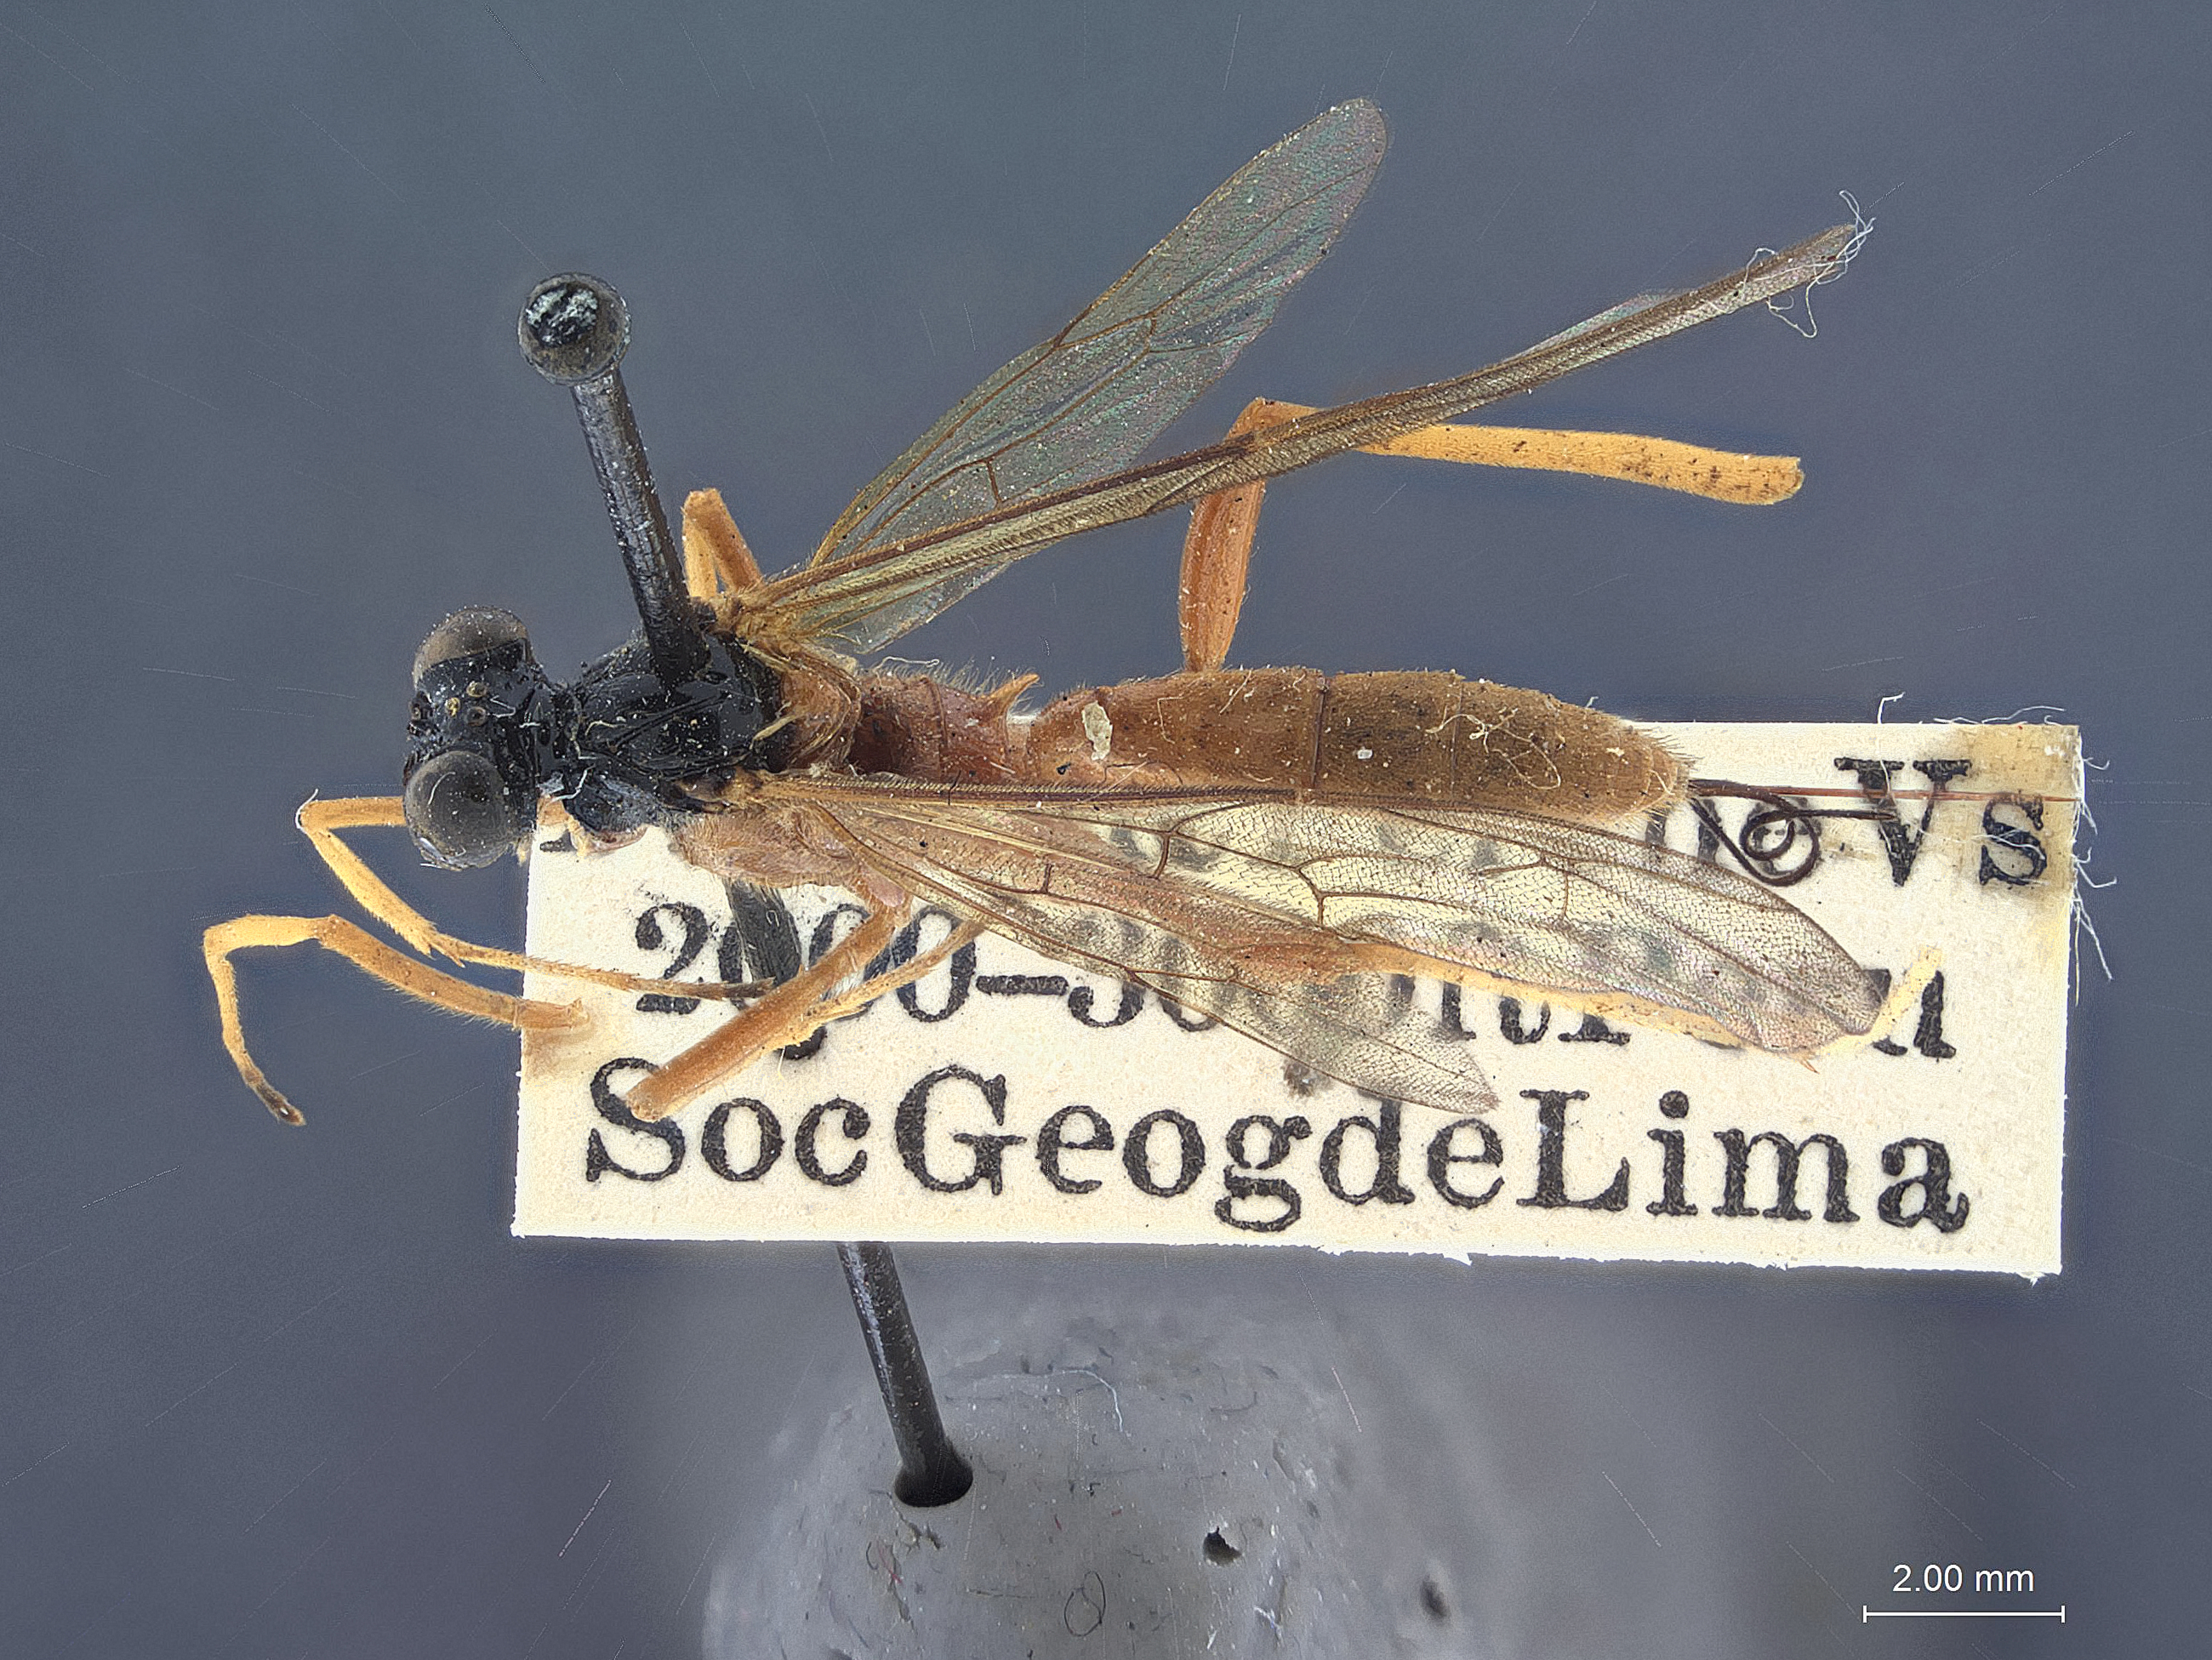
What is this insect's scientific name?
Cryptopterigimorpha tubulifera
